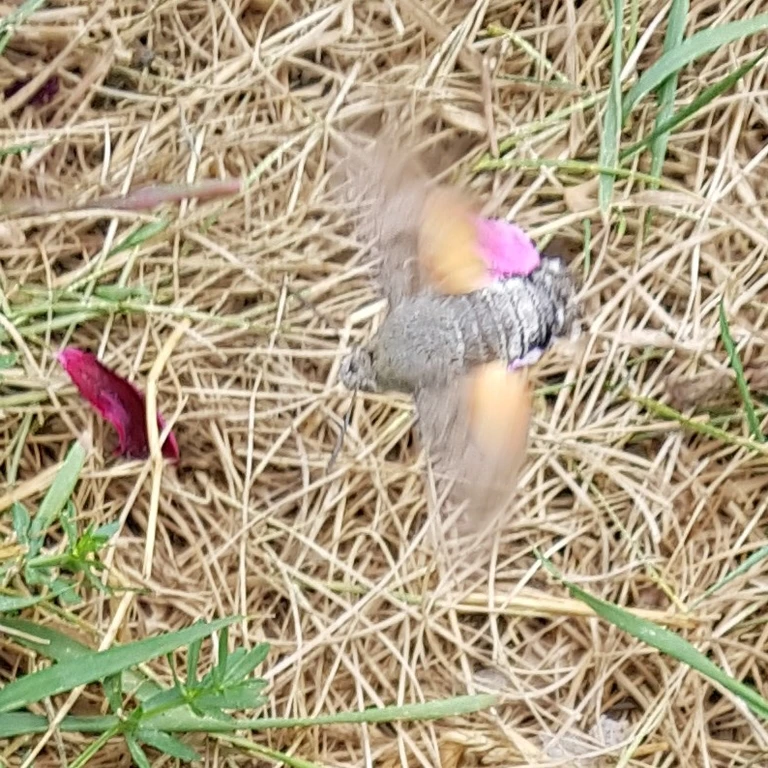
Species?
Macroglossum stellatarum
